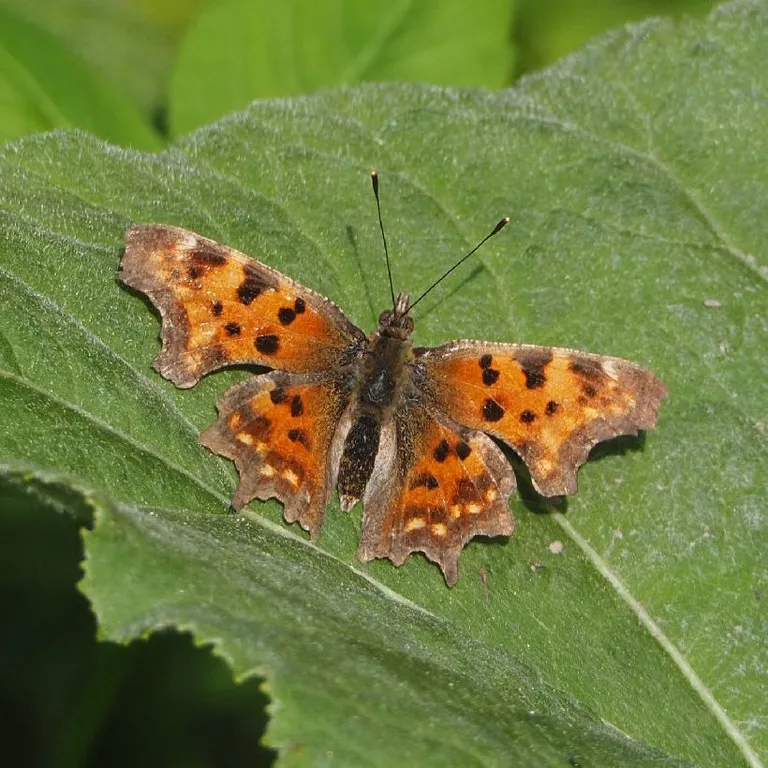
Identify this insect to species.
Polygonia c-album
